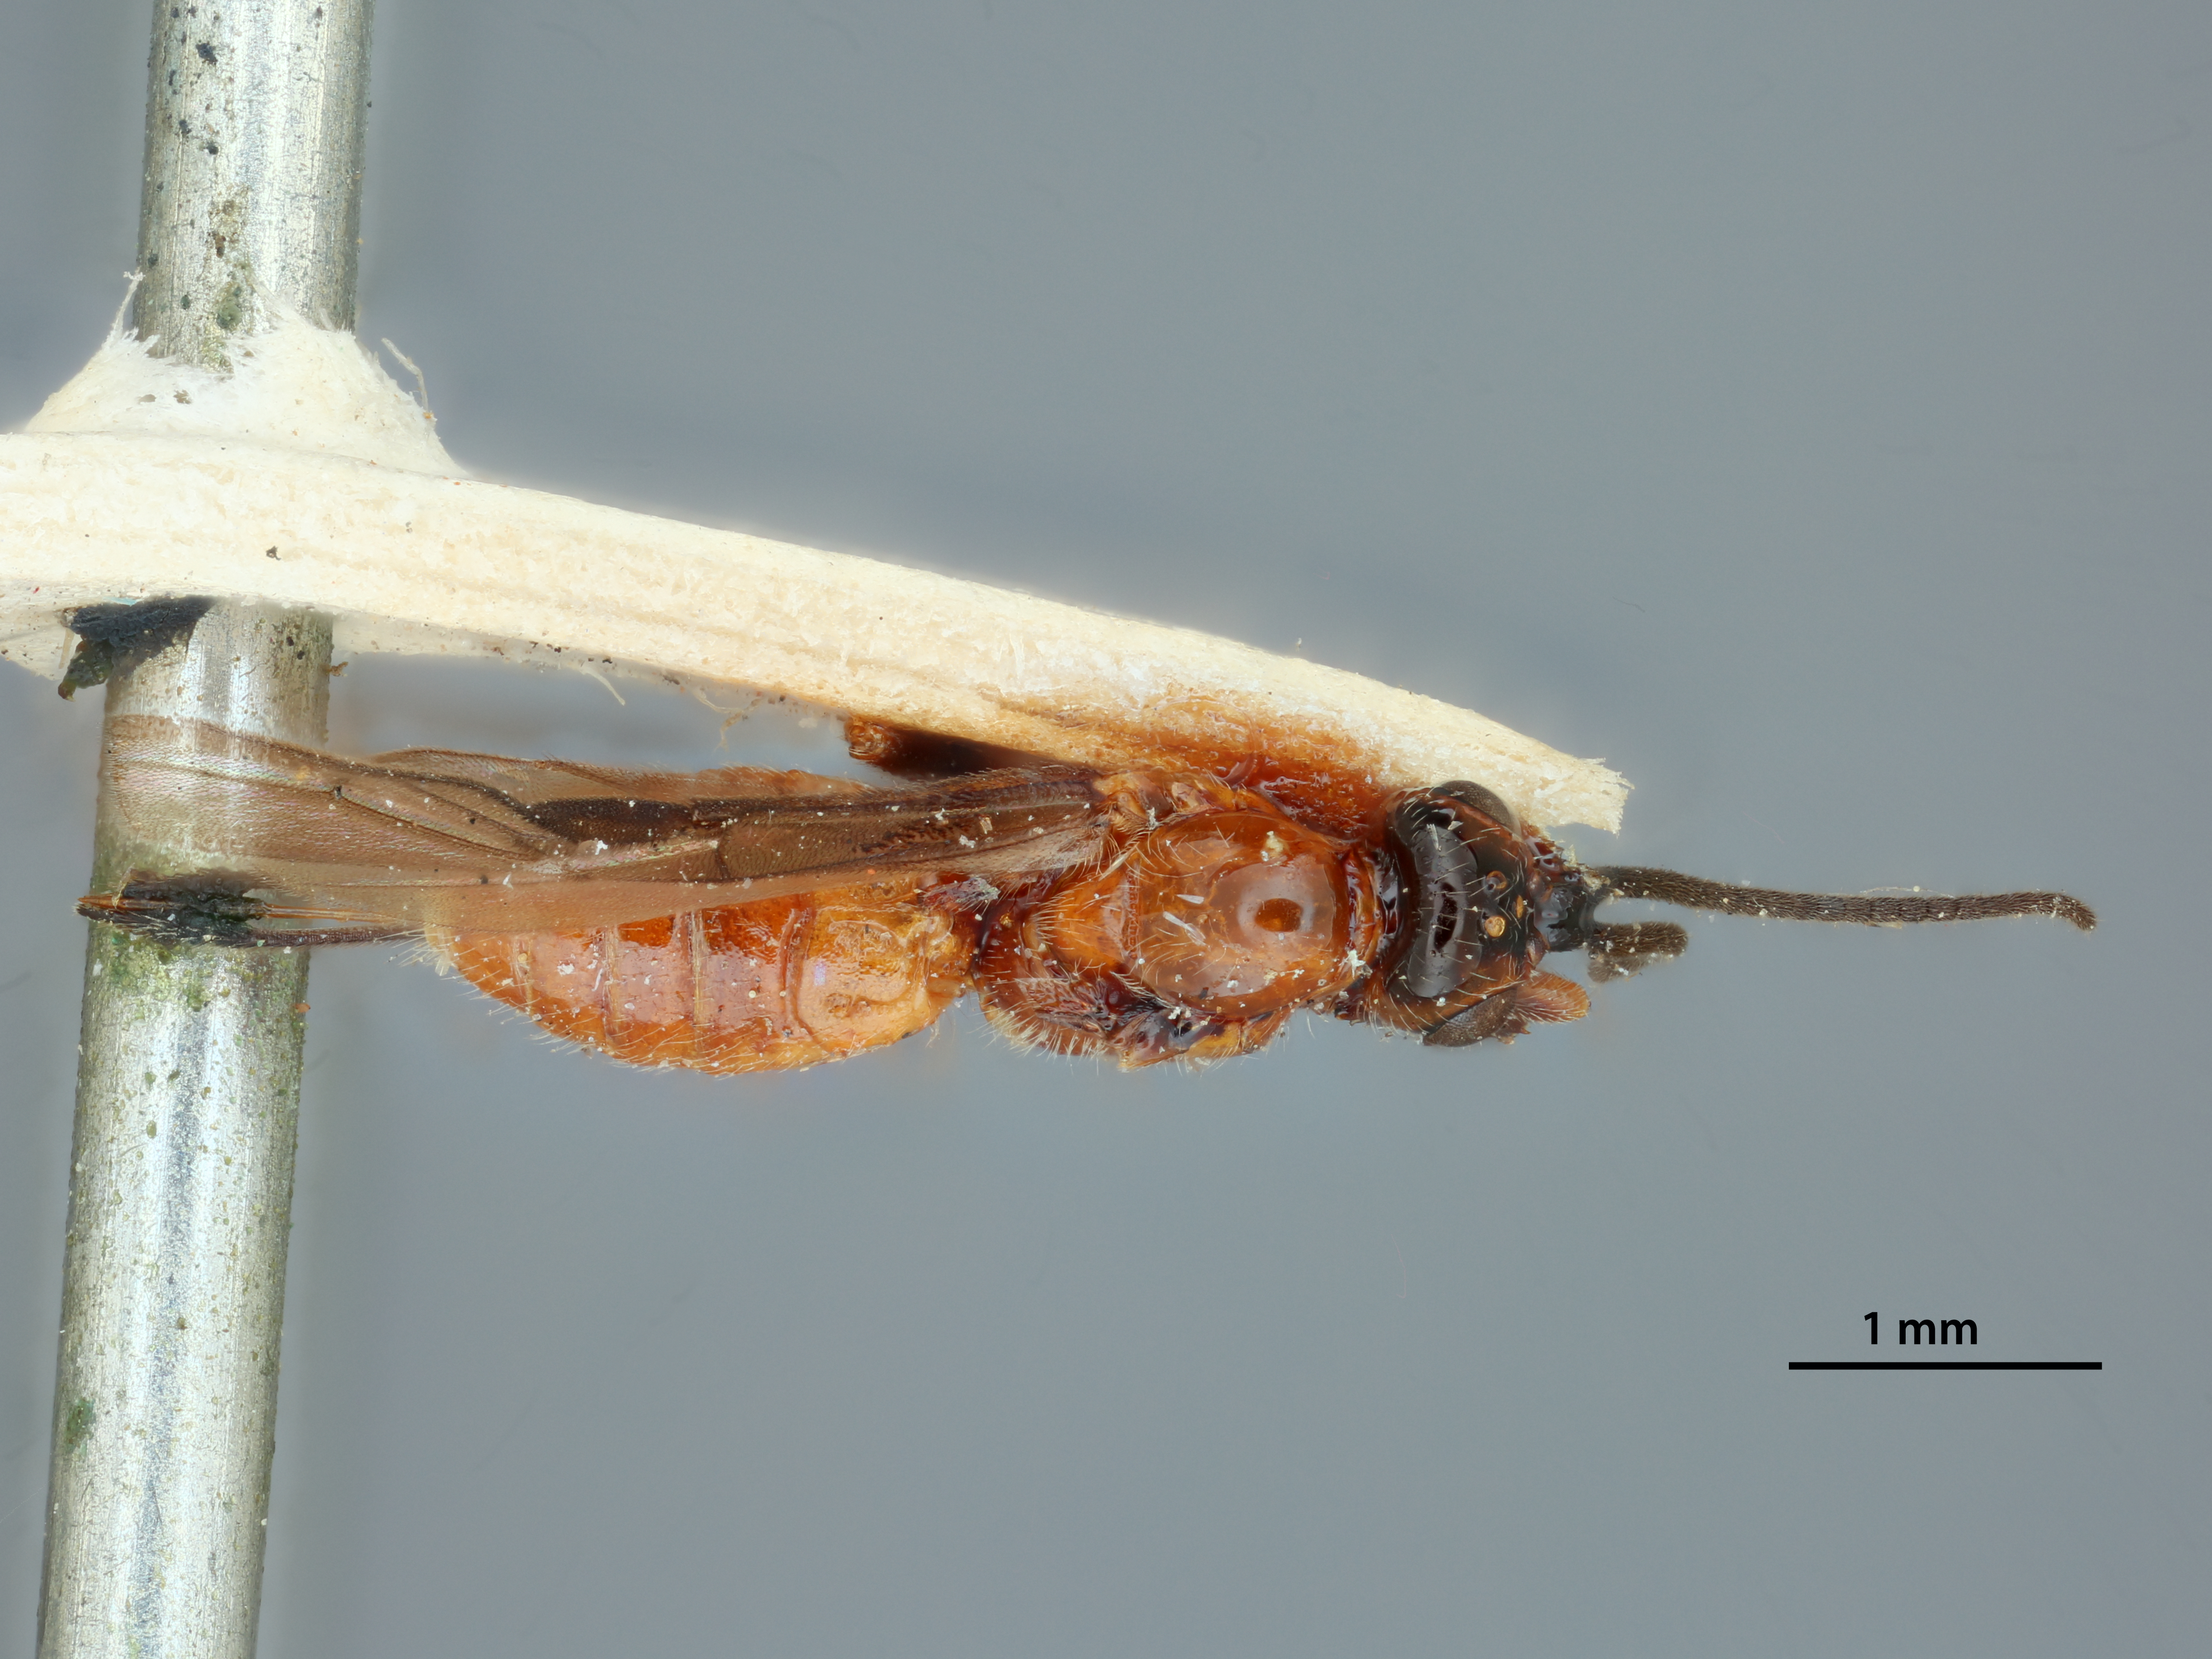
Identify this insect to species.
Bracon maculiceps
